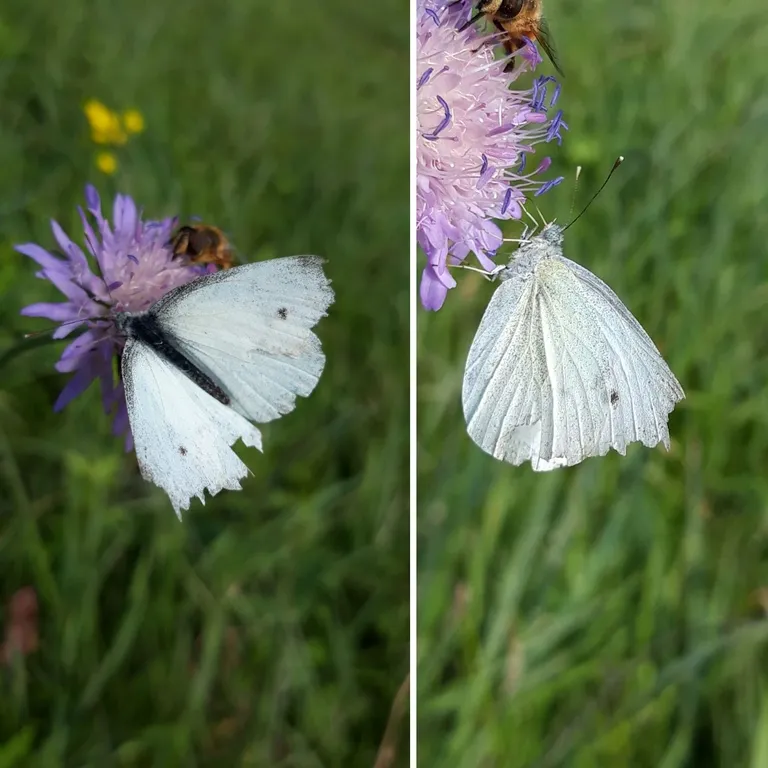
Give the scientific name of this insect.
Pieris rapae
